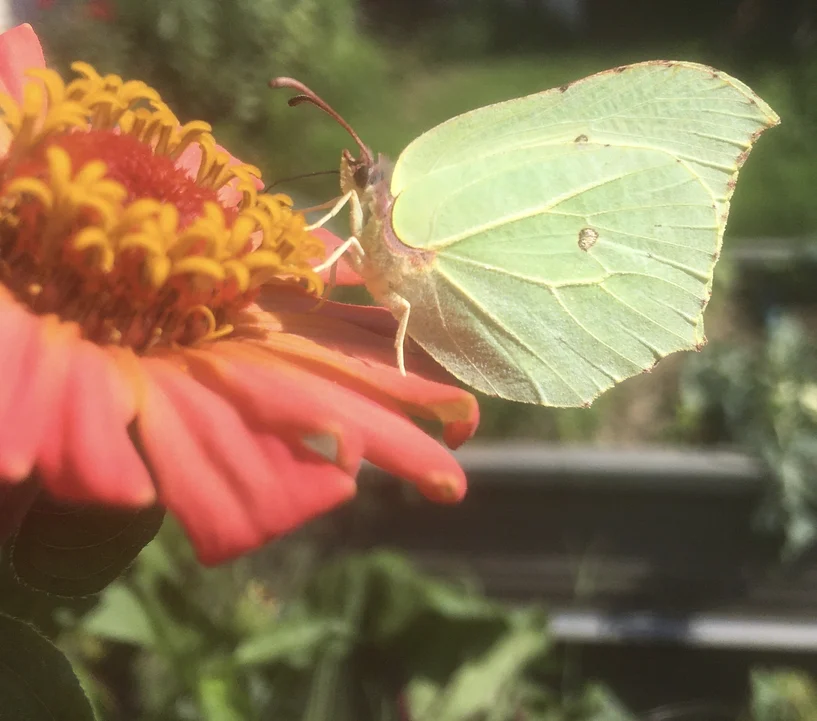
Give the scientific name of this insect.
Gonepteryx rhamni
